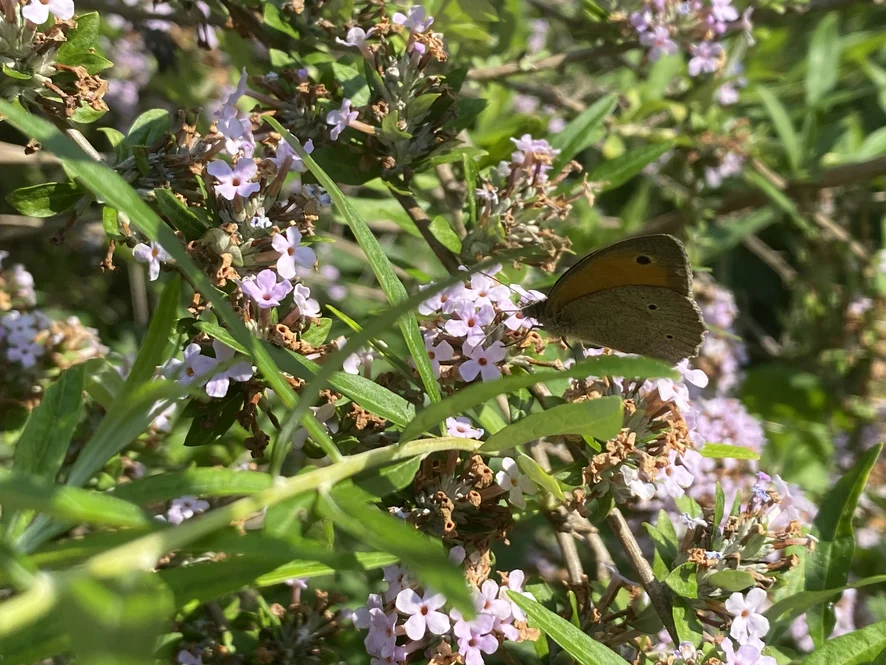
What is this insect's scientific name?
Maniola jurtina
